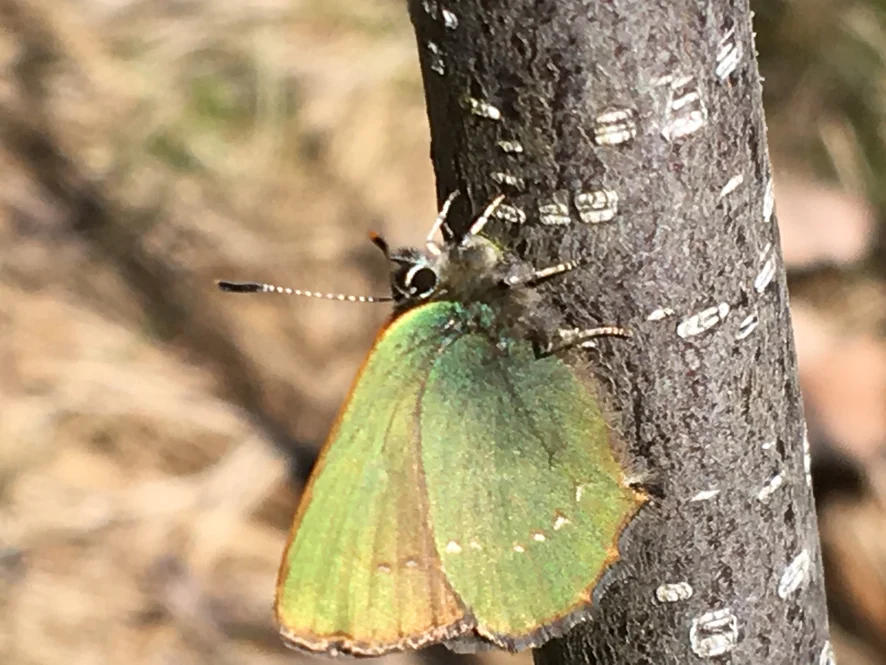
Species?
Callophrys rubi
